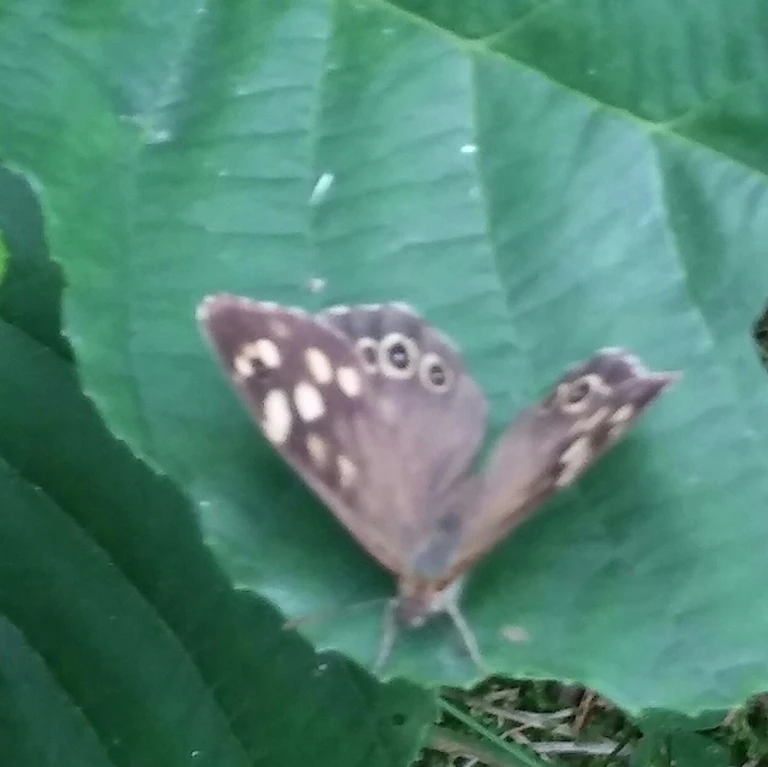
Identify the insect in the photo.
Pararge aegeria
